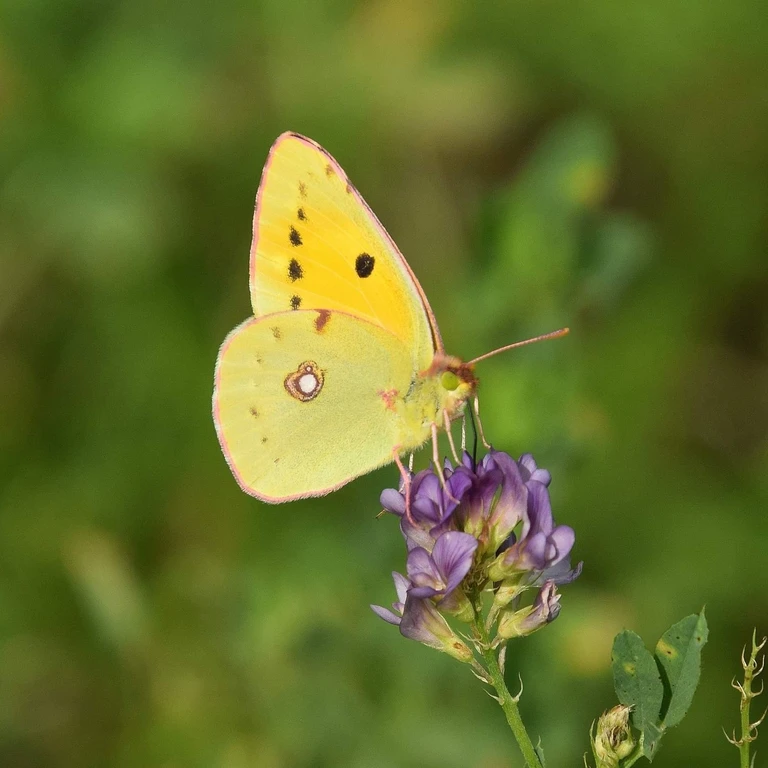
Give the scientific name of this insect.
Colias croceus
